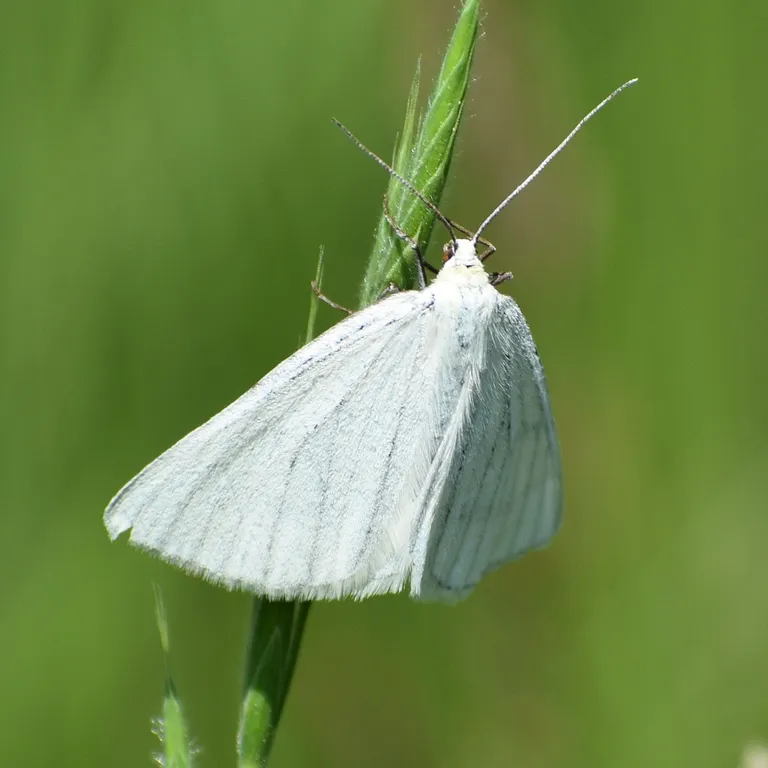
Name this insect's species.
Siona lineata
